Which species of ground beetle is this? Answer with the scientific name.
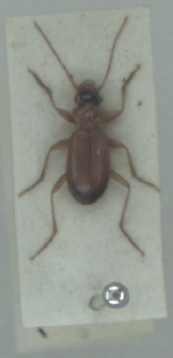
Leistus terminatus
